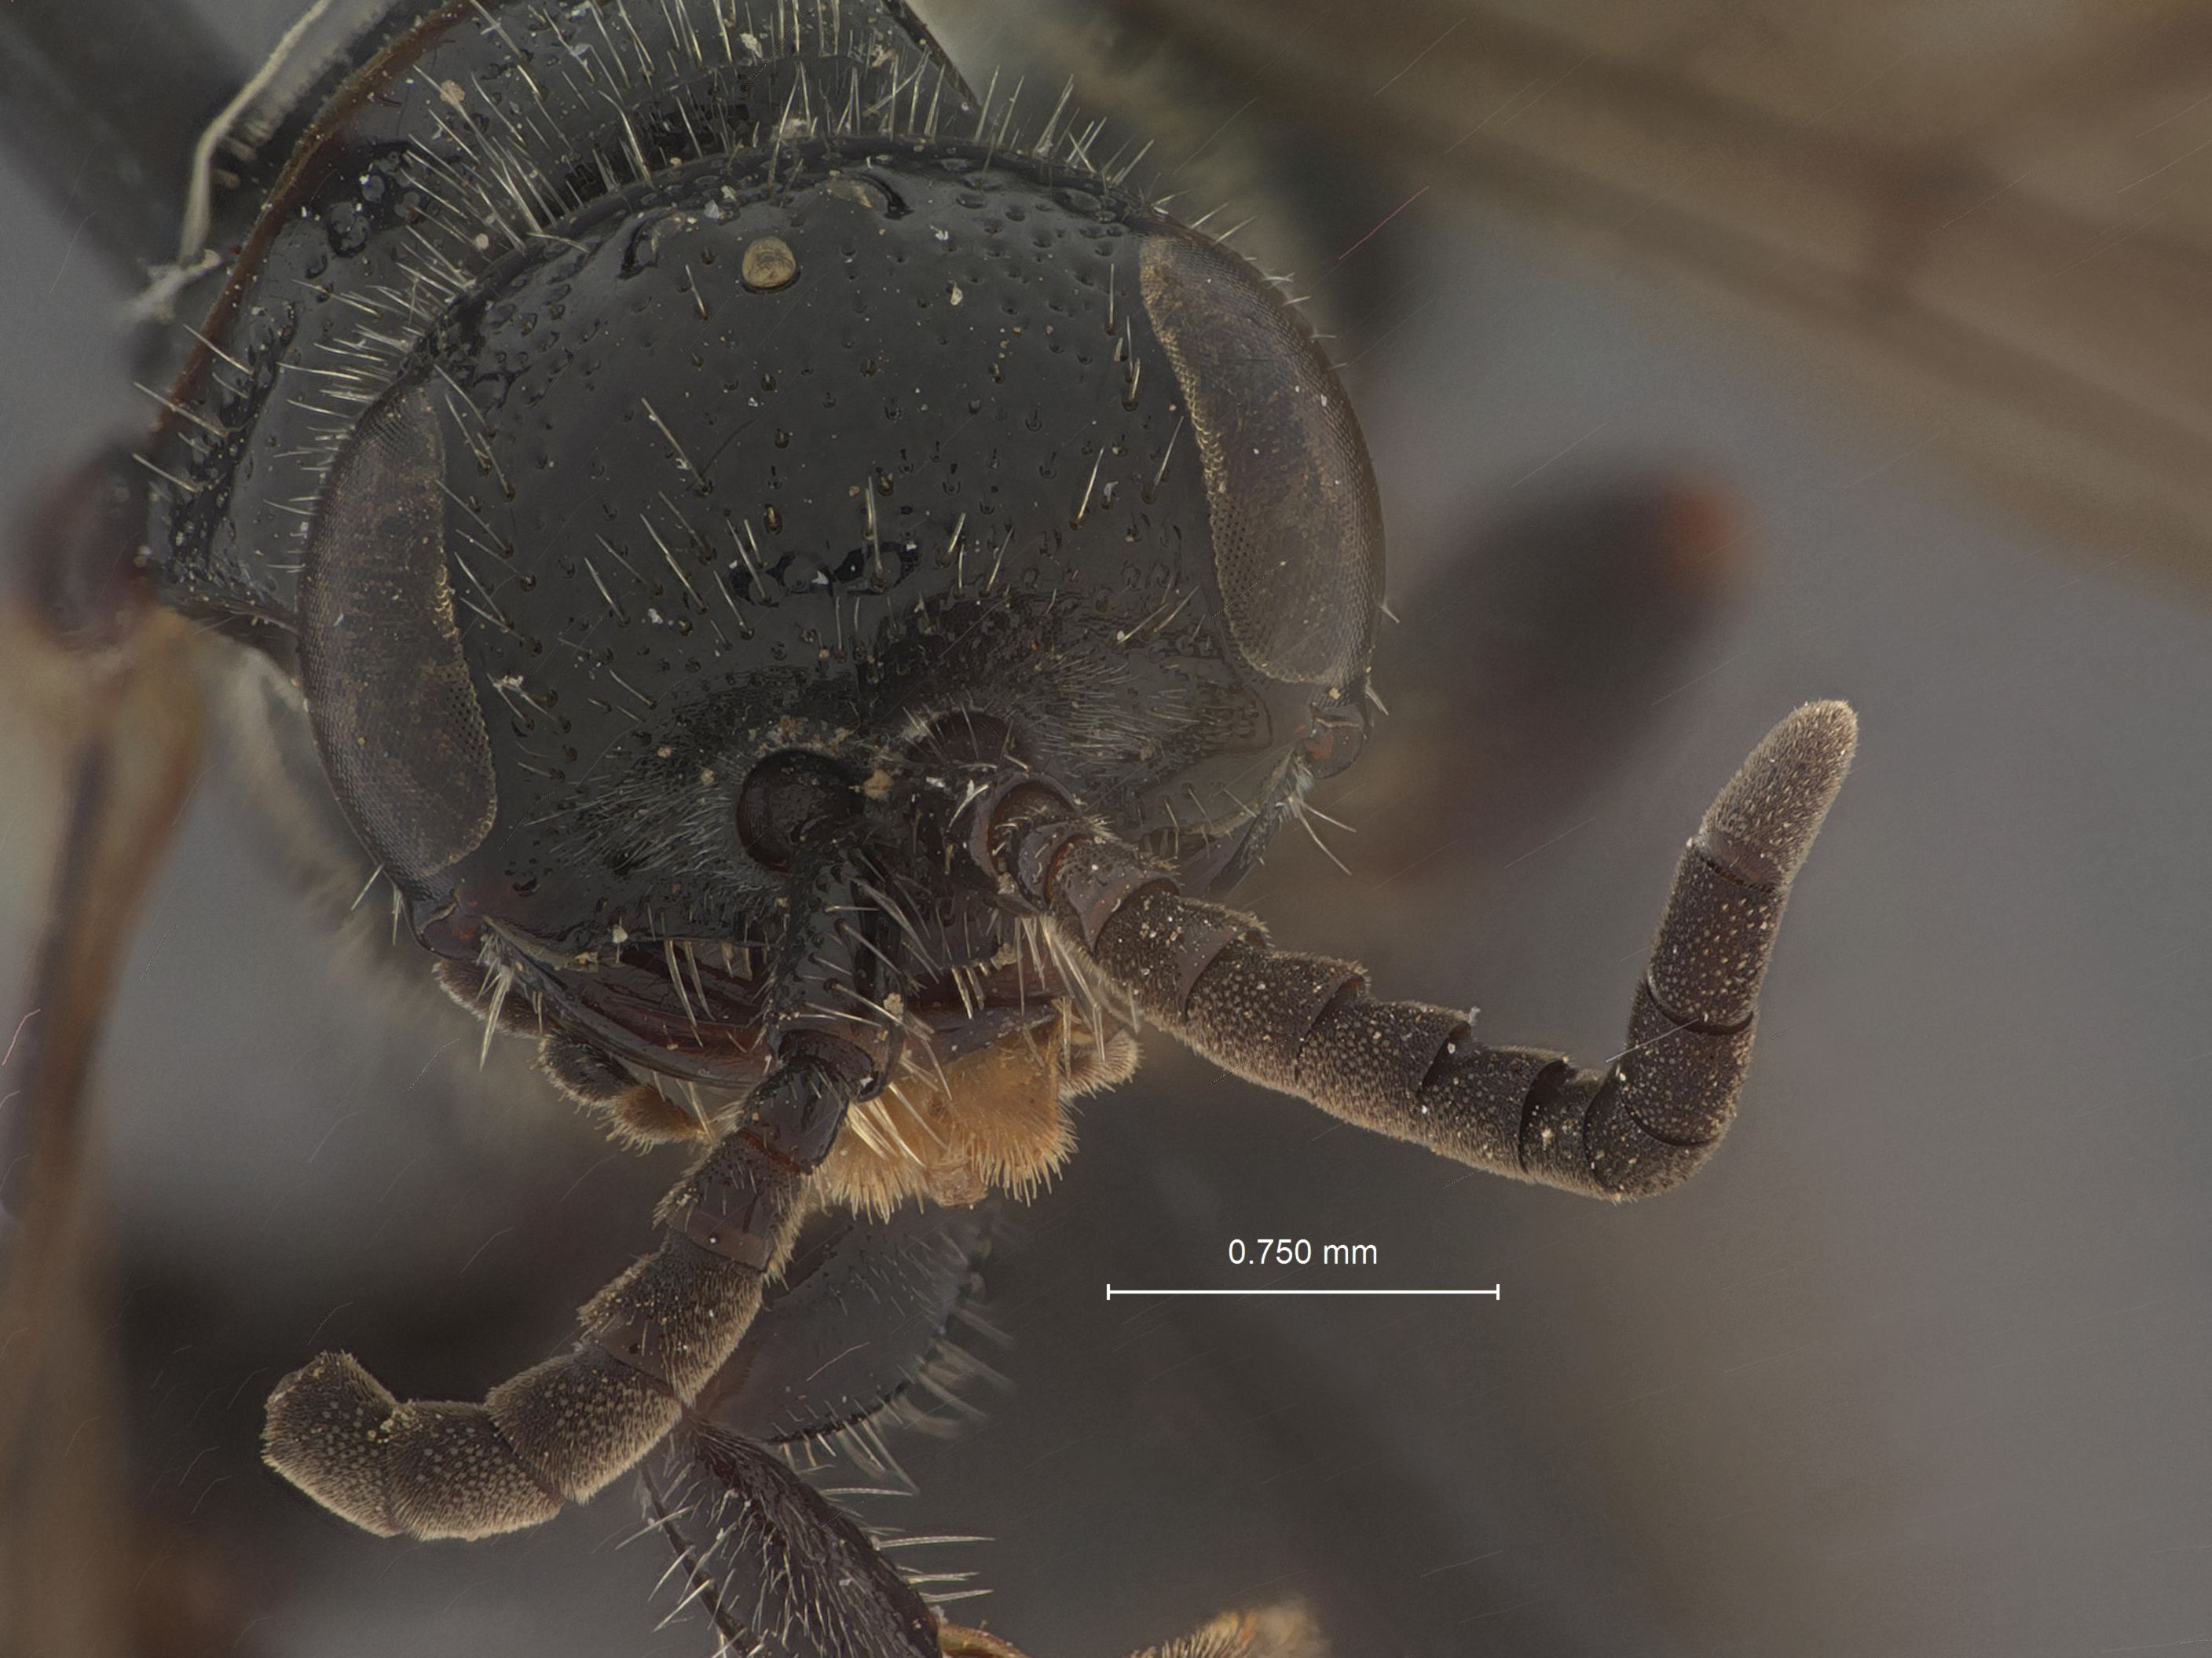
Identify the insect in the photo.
Tiphia mediocris
